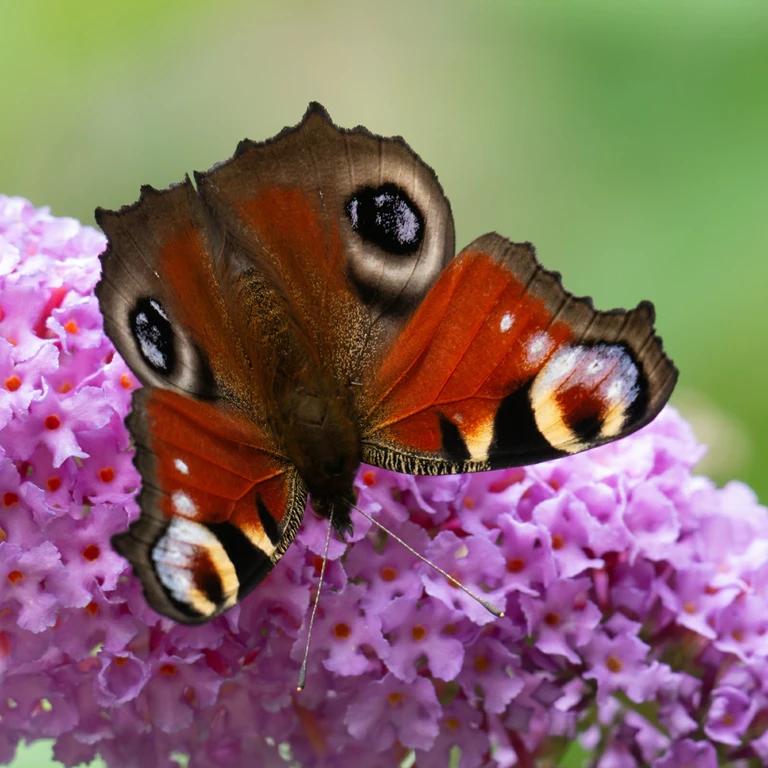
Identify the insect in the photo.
Aglais io
